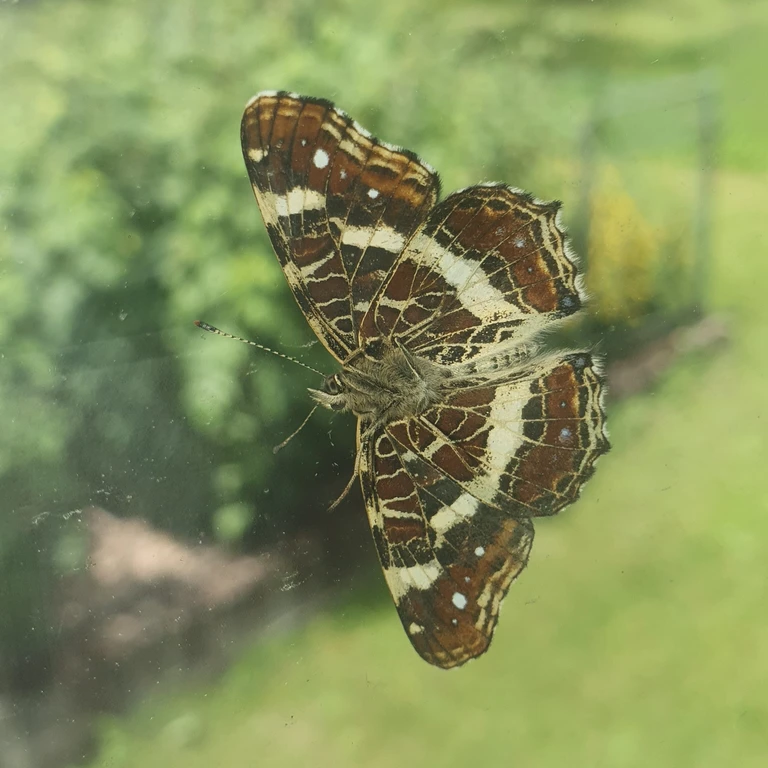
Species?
Araschnia levana
